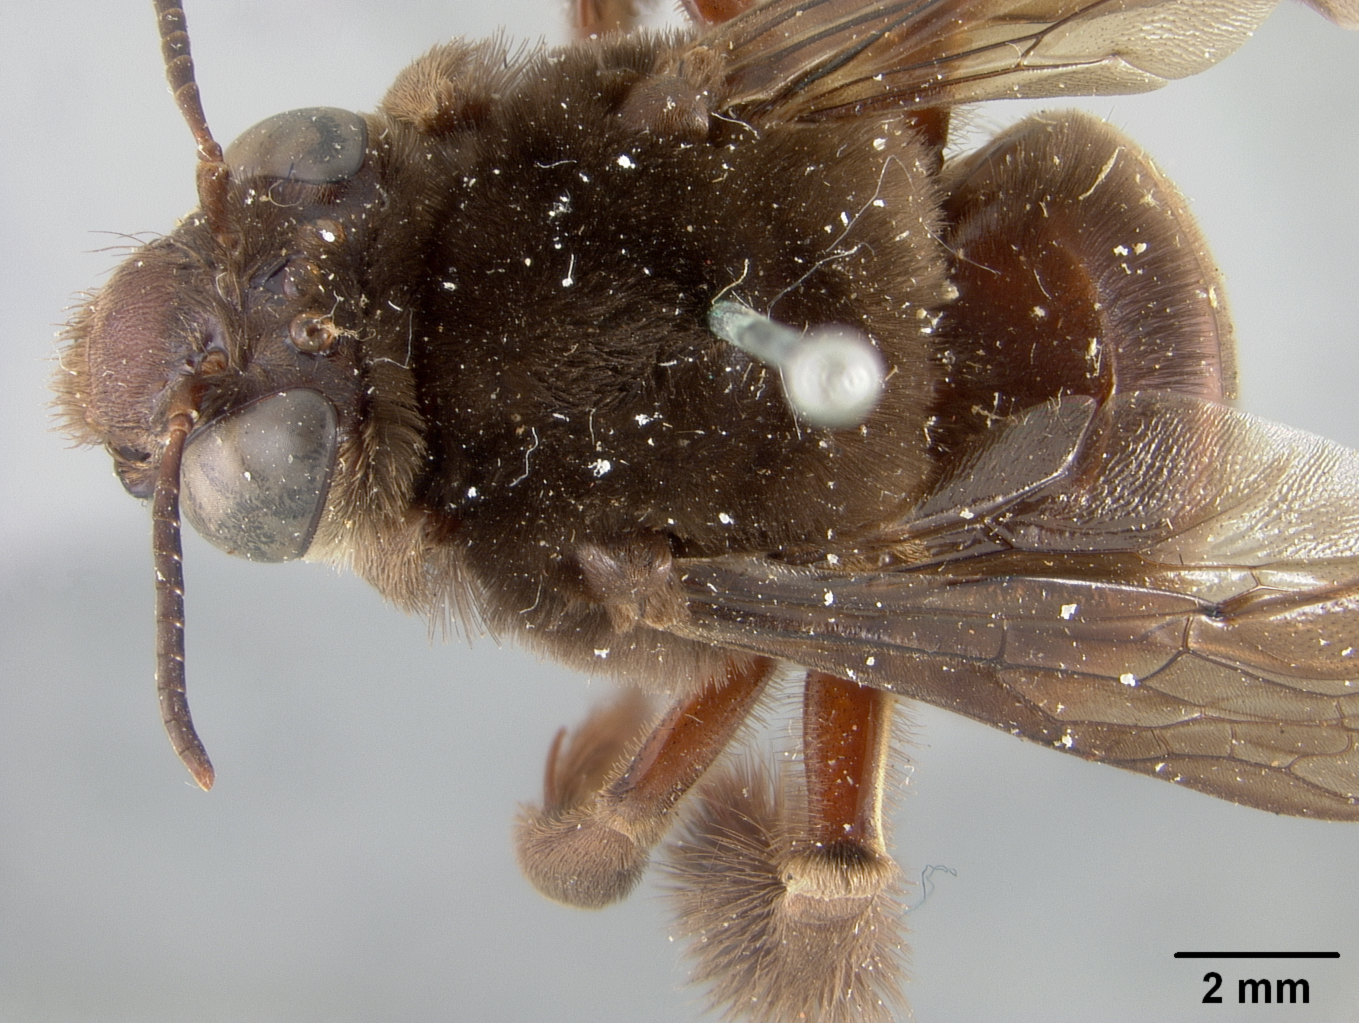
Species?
Xenoglossa dugesi
